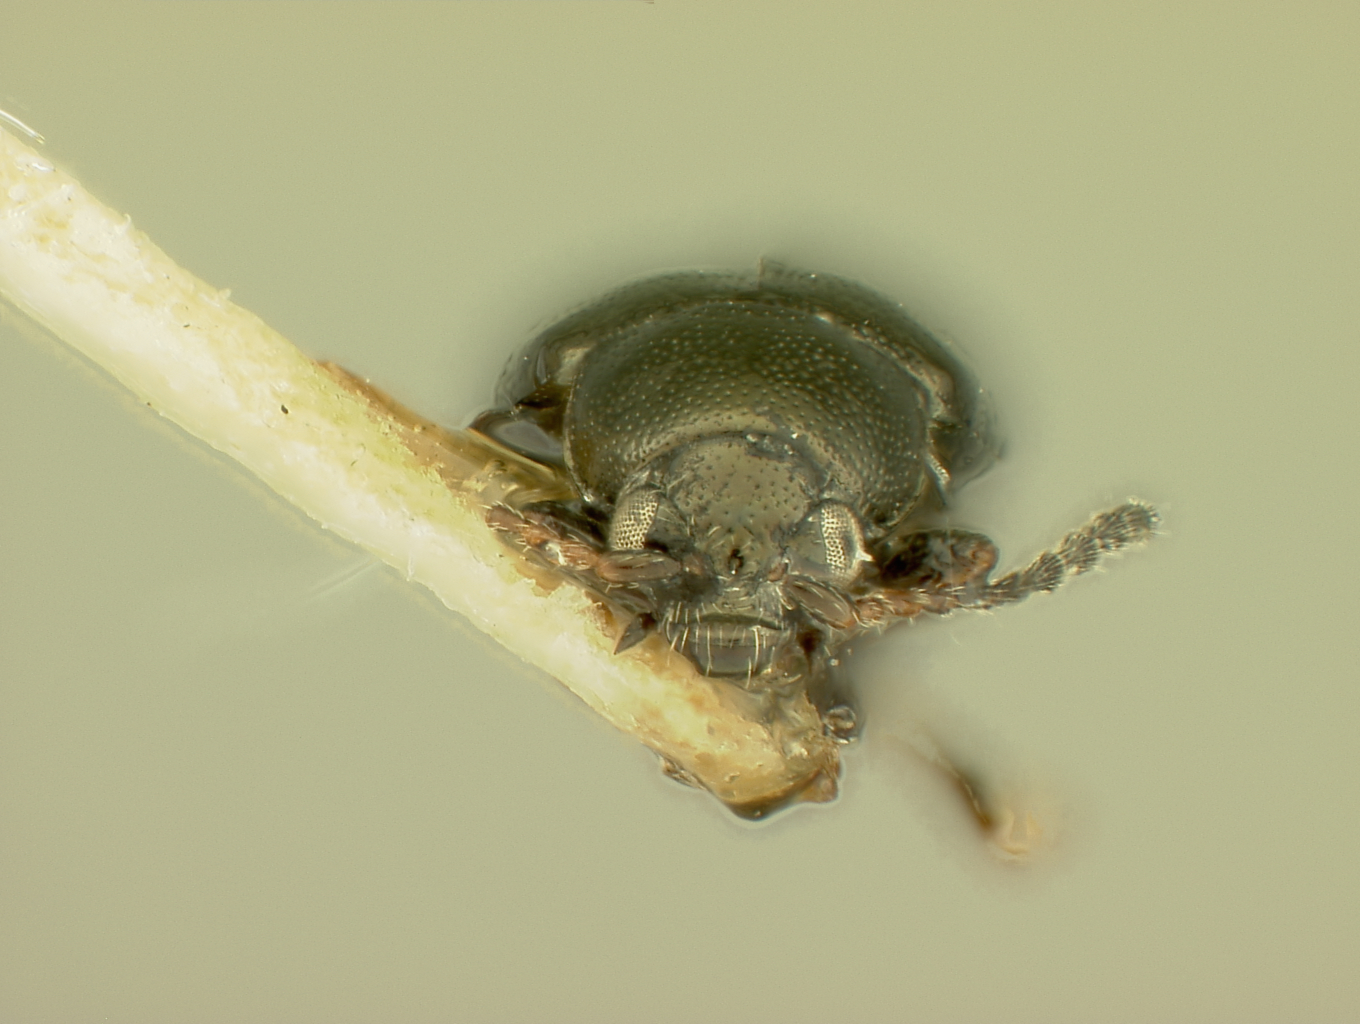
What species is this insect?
Phyllotreta laticornis
